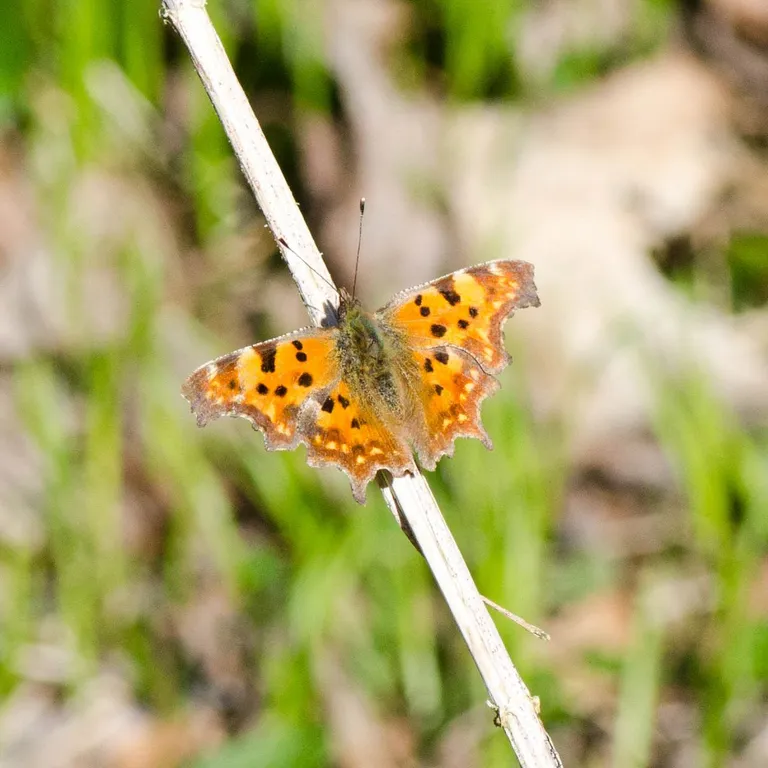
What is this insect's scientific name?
Polygonia c-album
